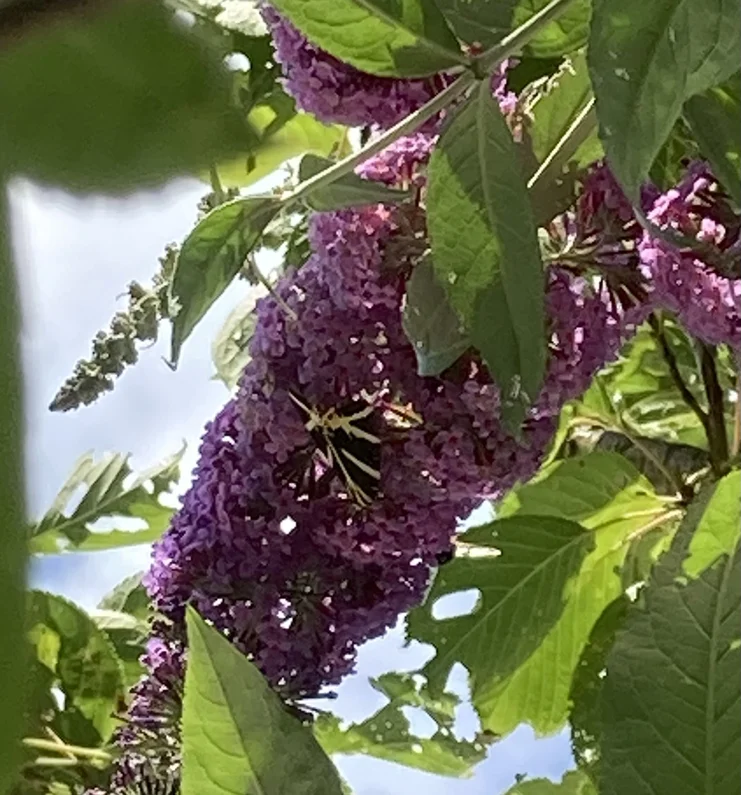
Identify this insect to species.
Euplagia quadripunctaria
